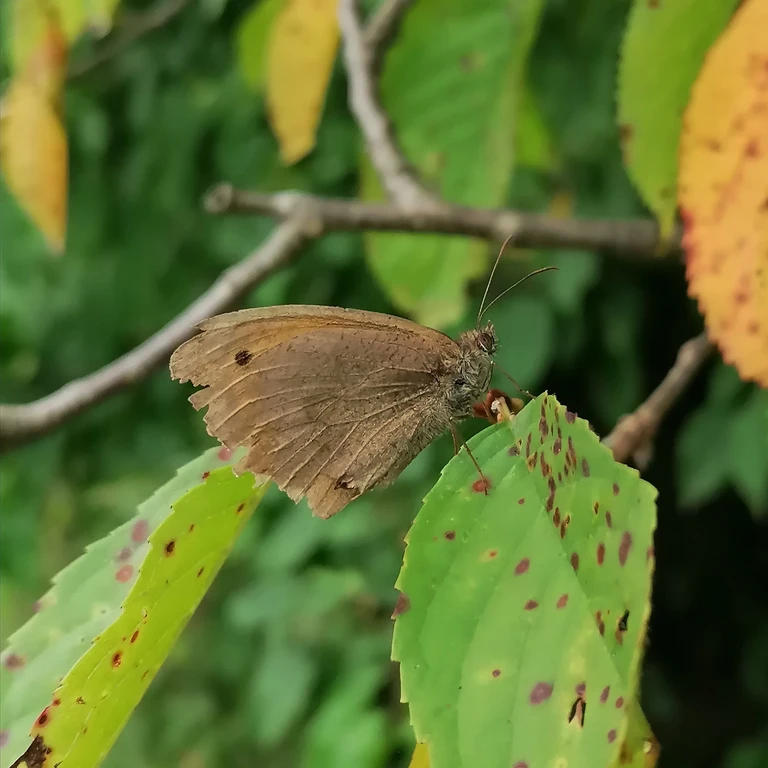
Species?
Maniola jurtina
